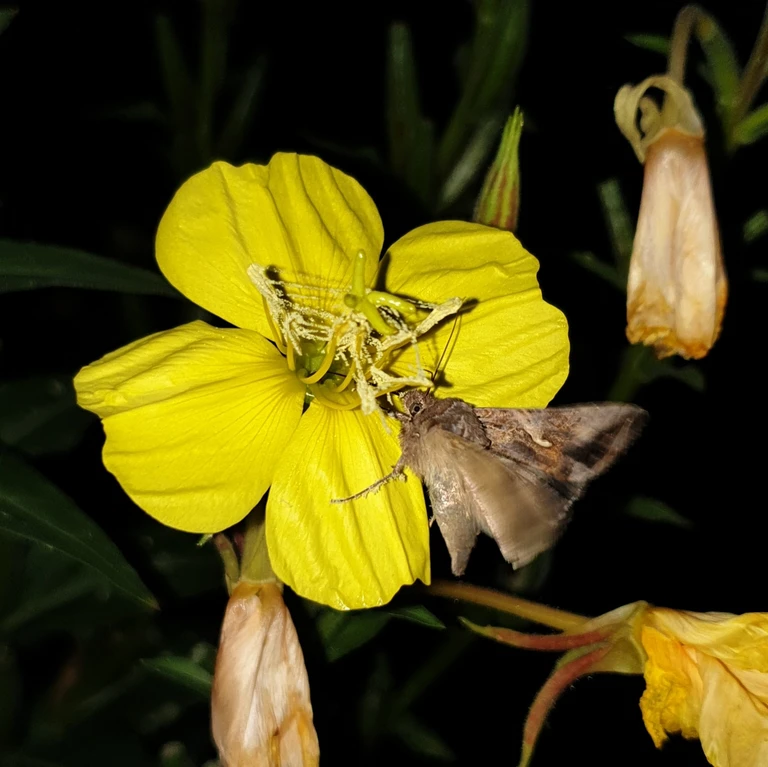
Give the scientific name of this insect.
Autographa gamma
